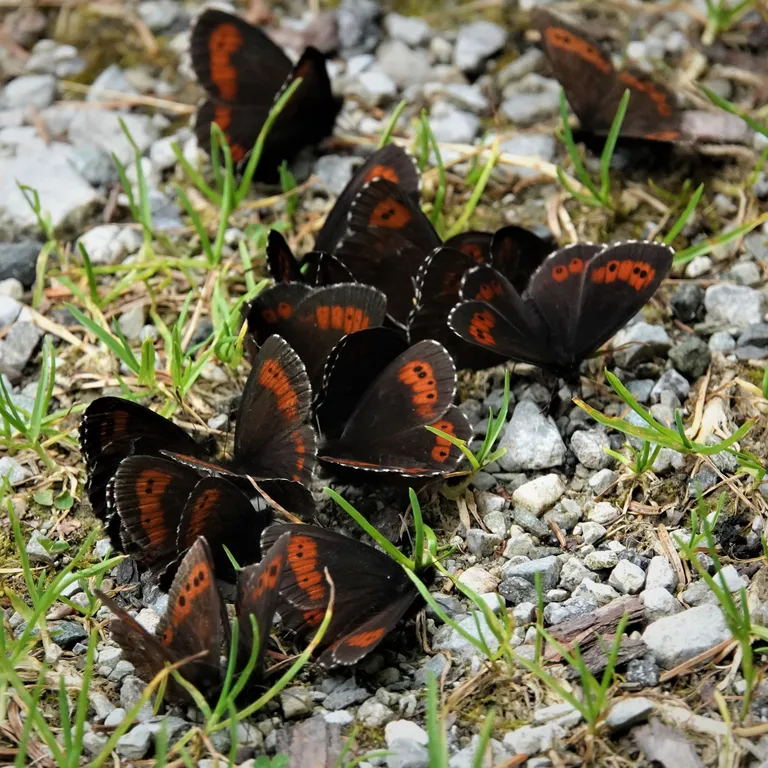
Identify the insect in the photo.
Erebia euryale
